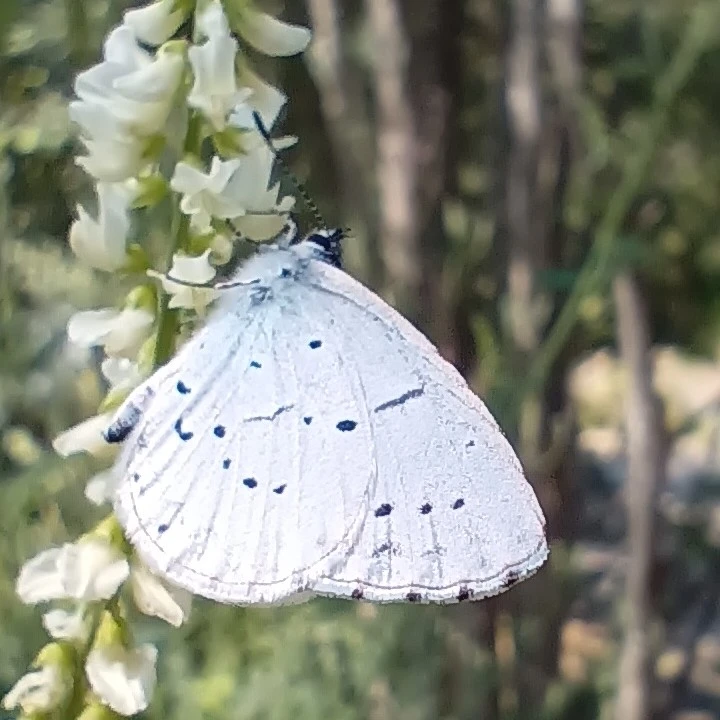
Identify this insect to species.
Celastrina argiolus
